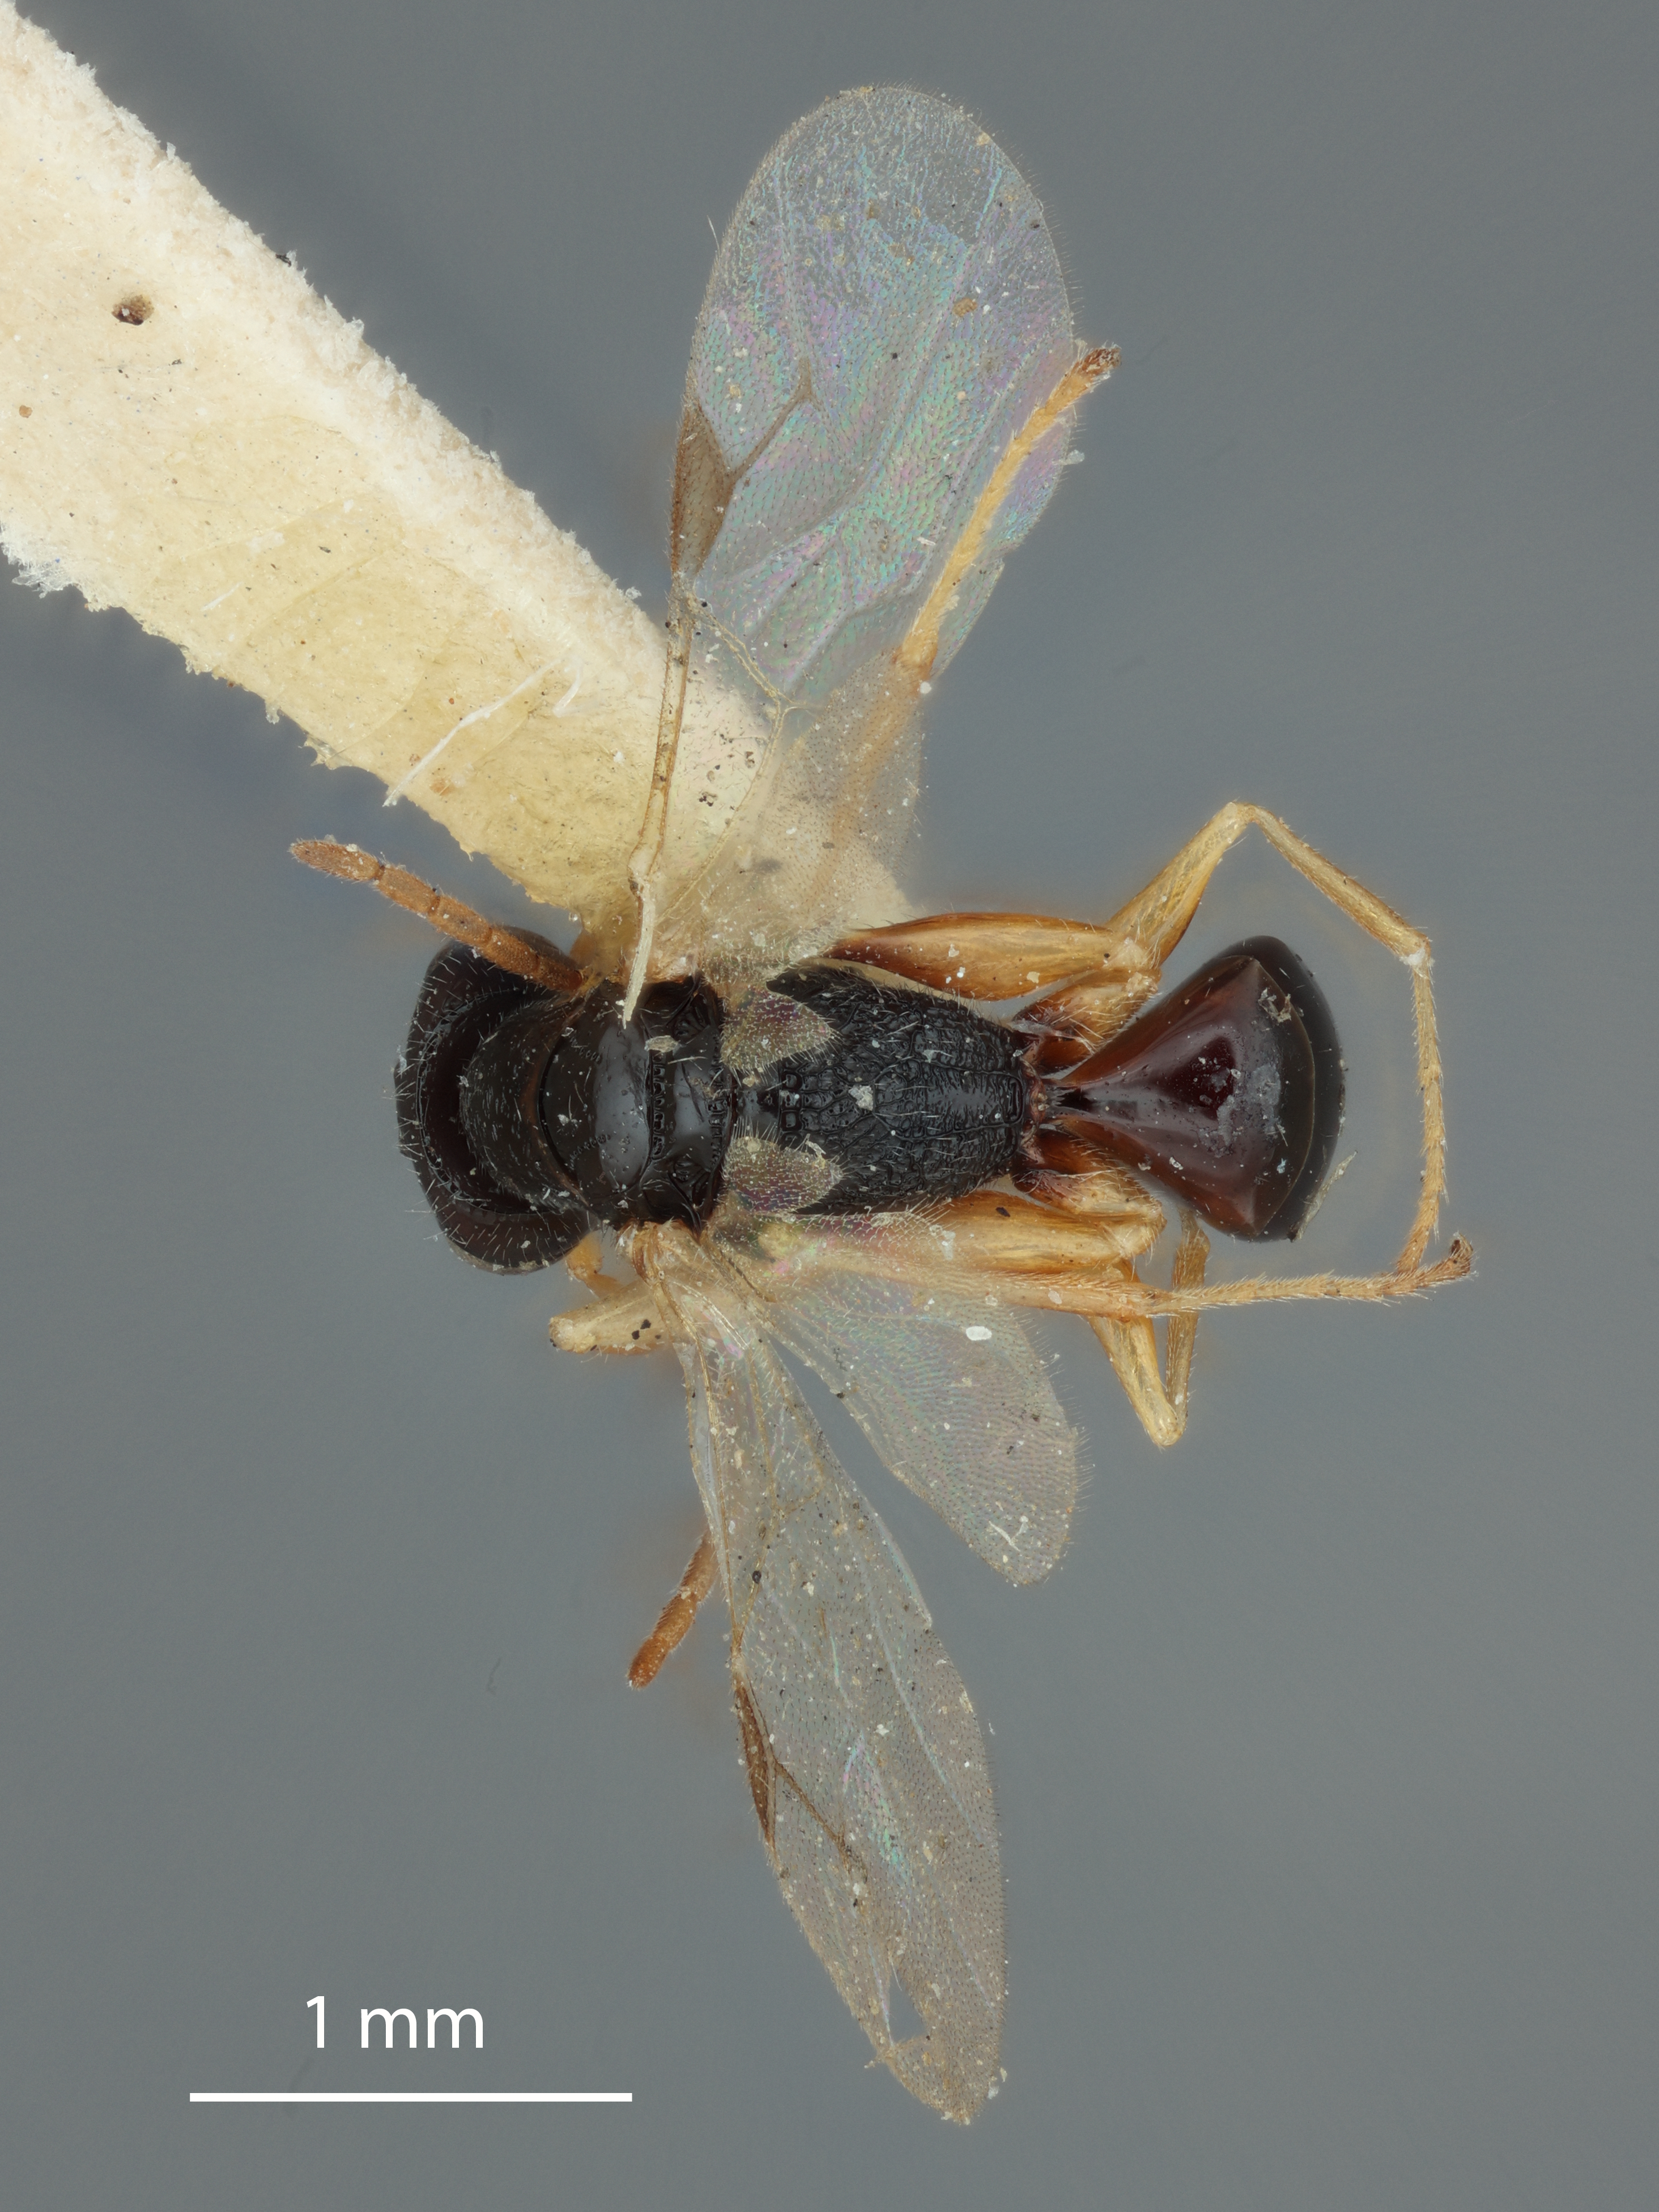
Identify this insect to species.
Chelogynus osborni
